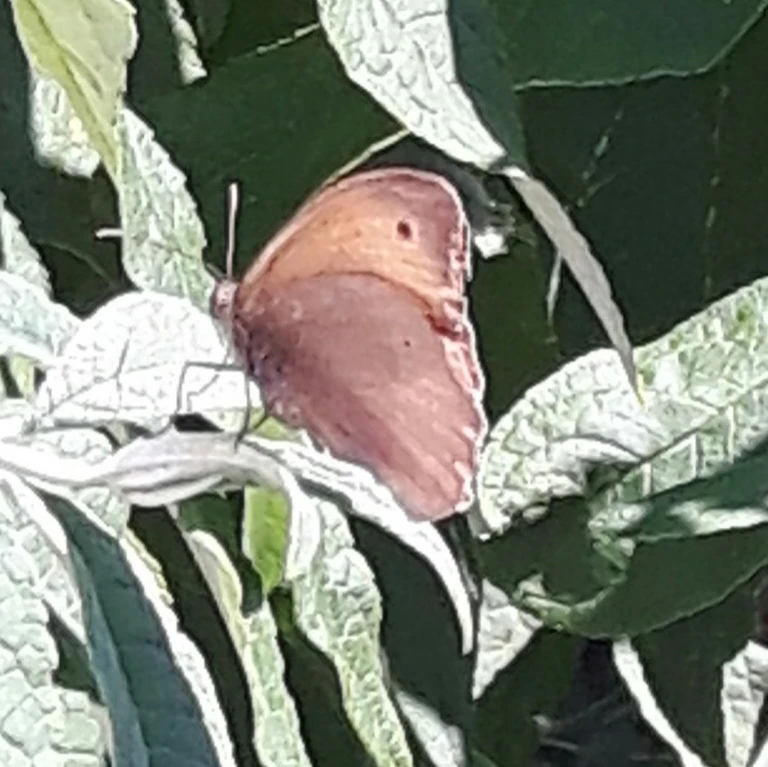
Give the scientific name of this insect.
Maniola jurtina
